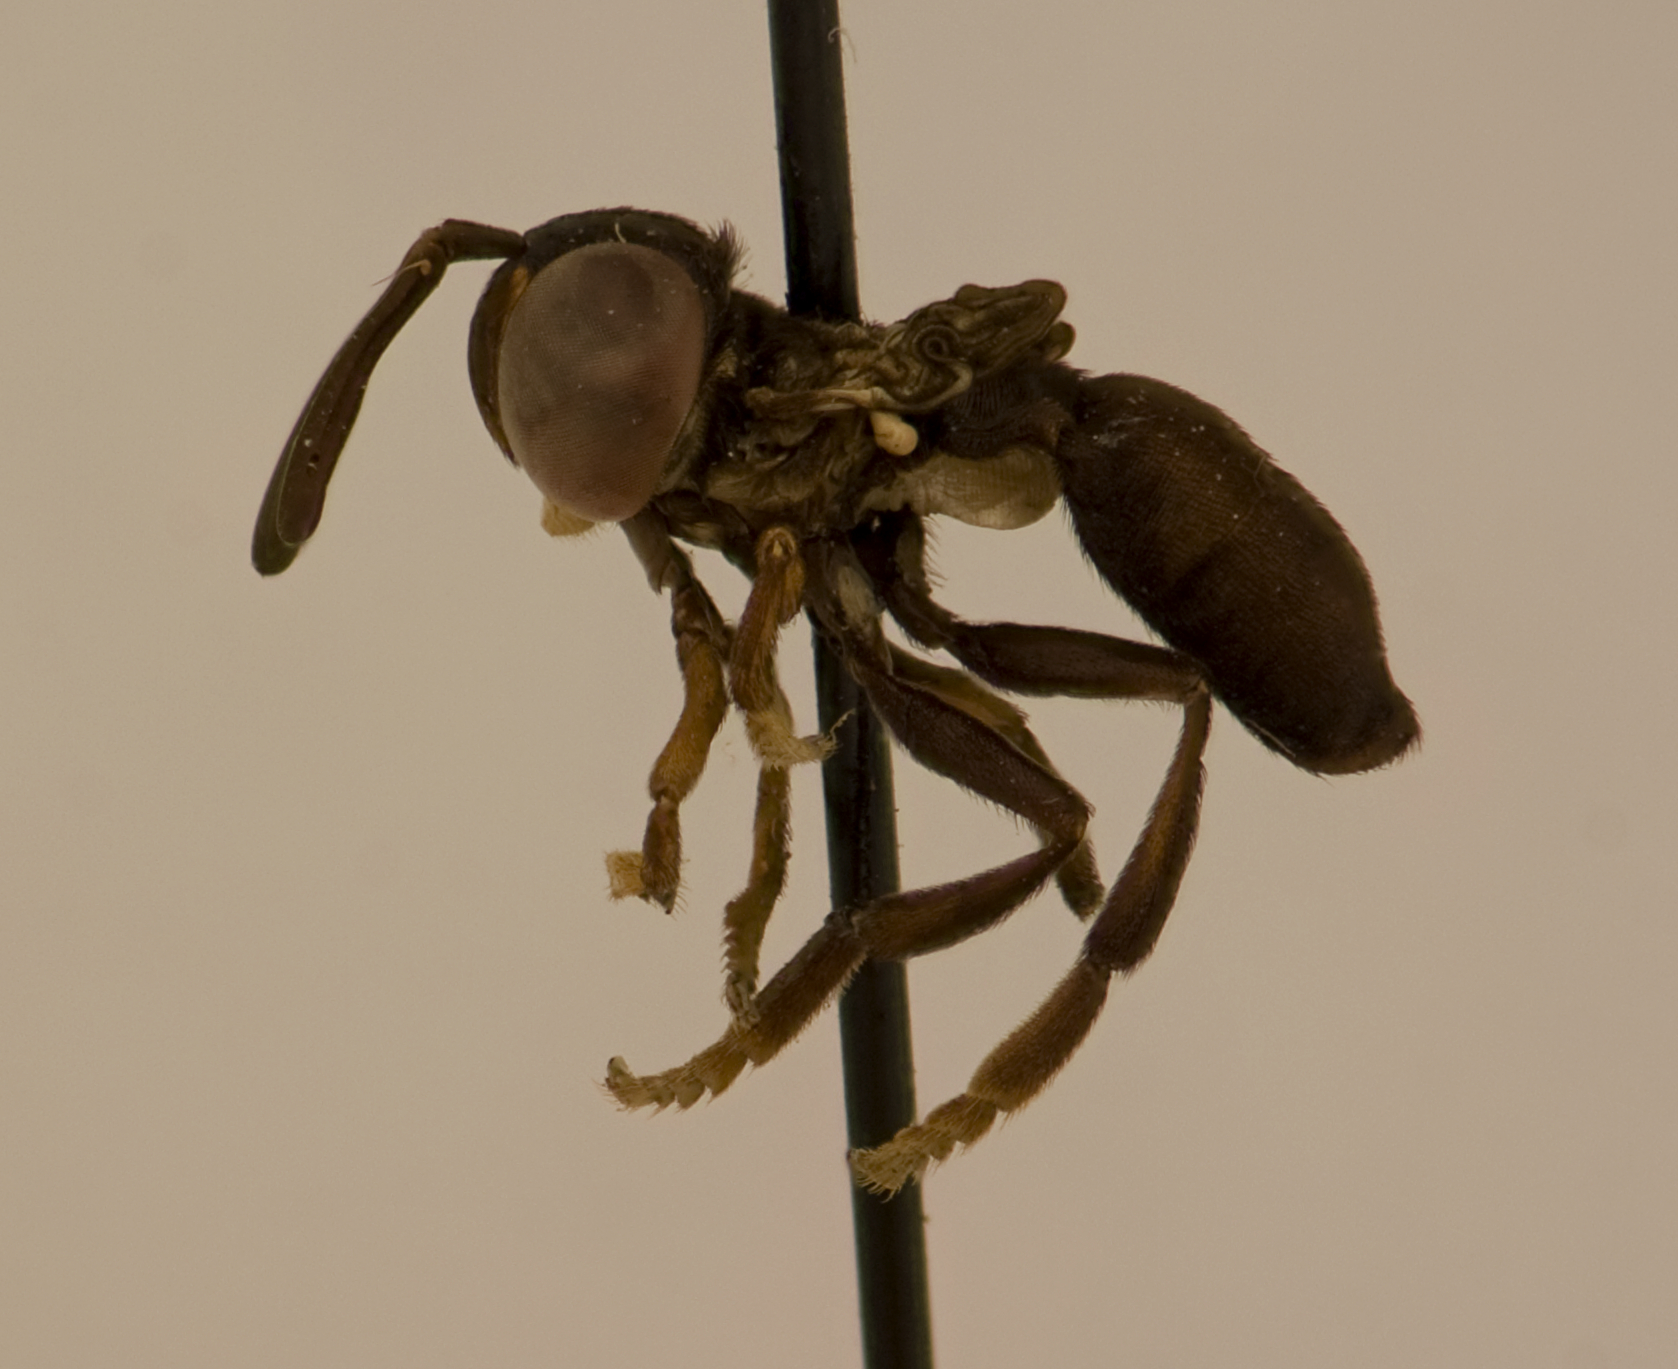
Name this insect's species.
Bardistopus papuanum
